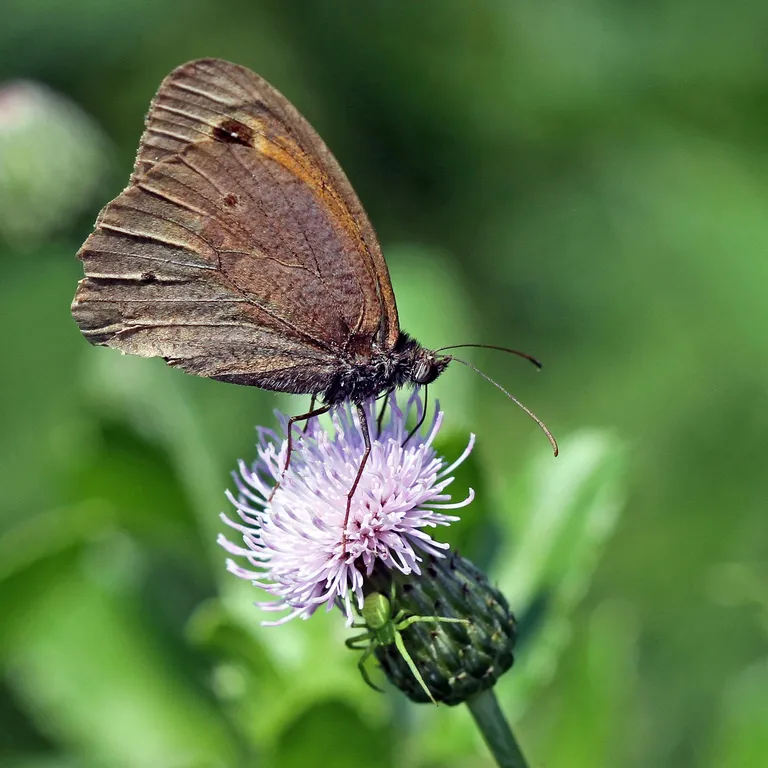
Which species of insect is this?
Maniola jurtina
